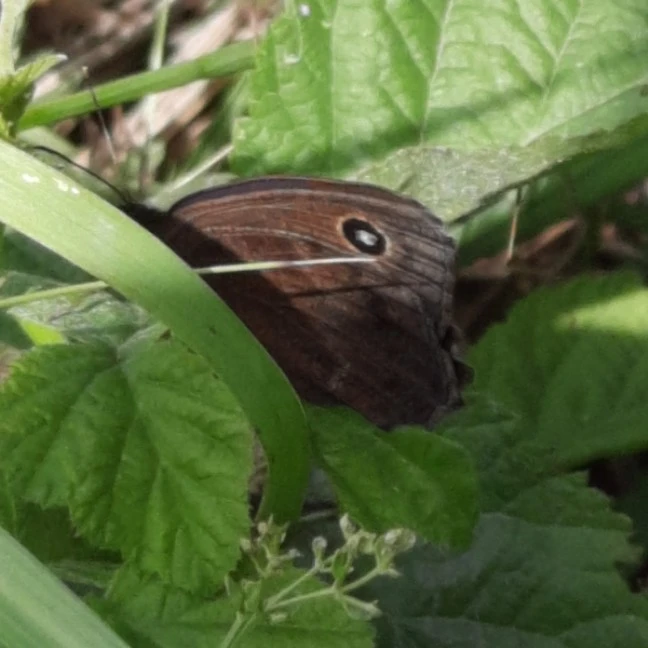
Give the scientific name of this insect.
Minois dryas
